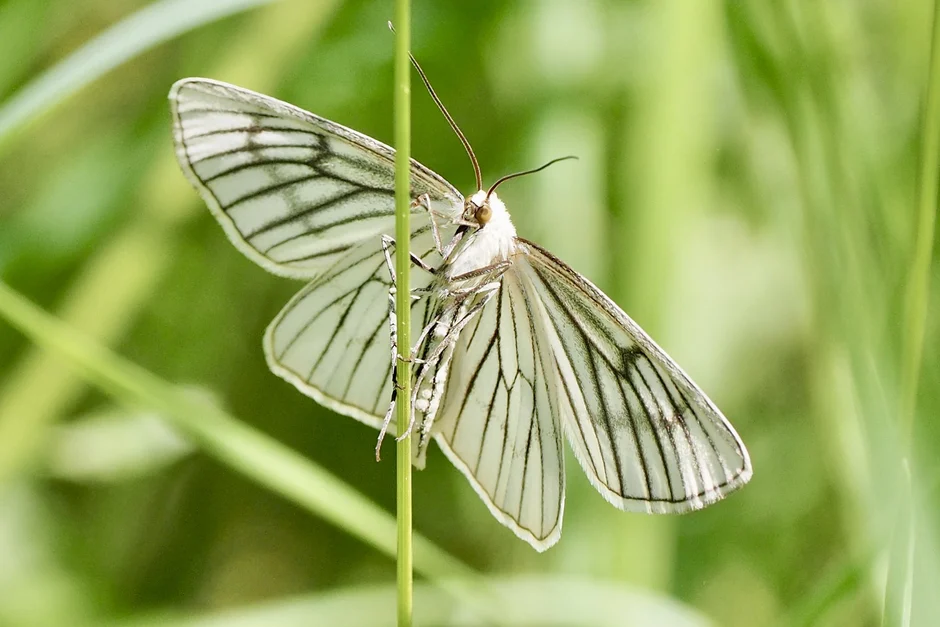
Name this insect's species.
Siona lineata
